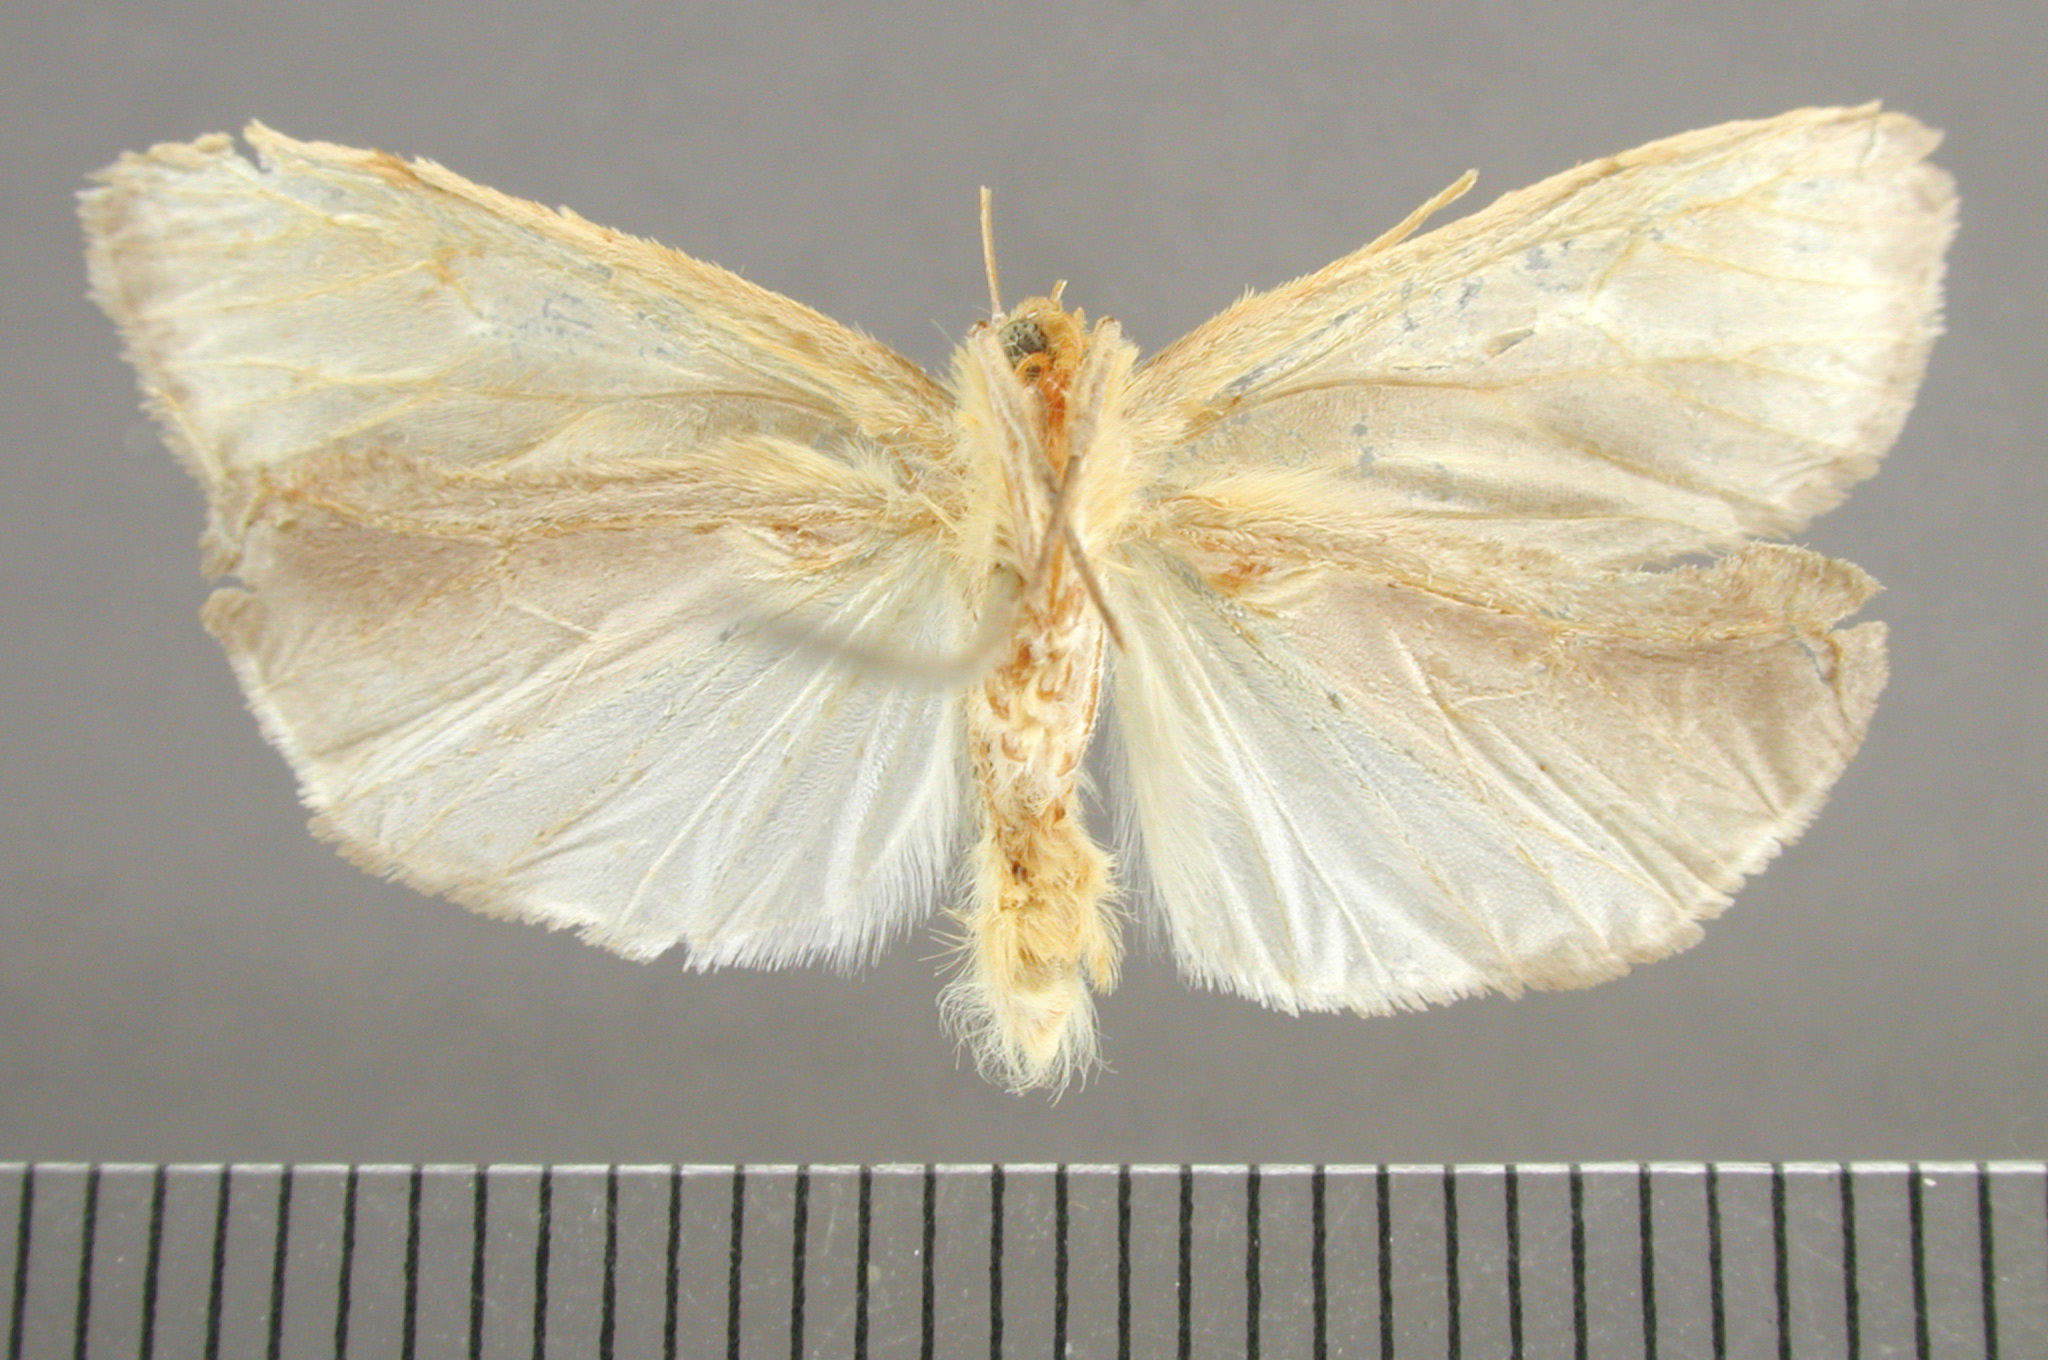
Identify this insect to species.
Macroptila monstralis
